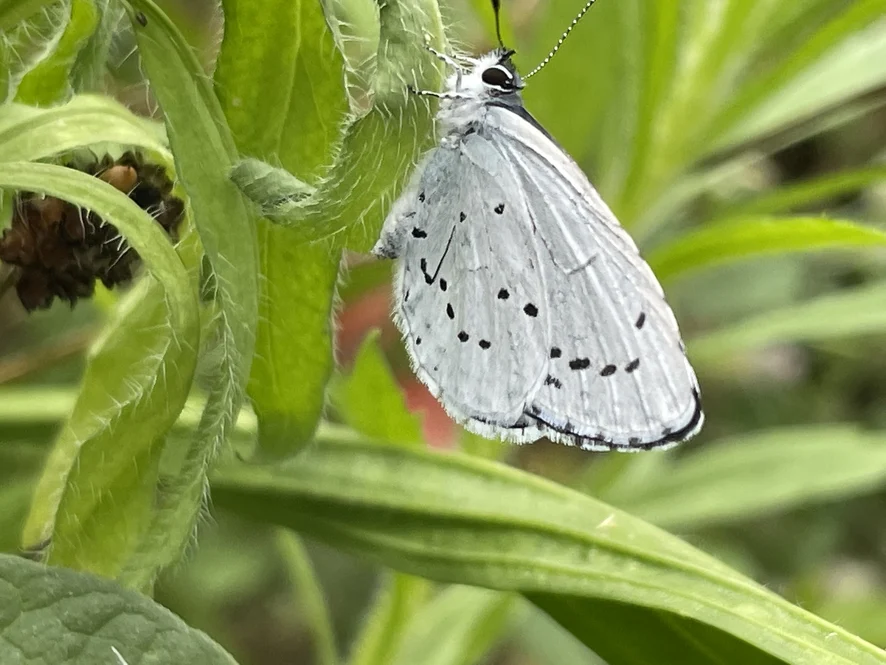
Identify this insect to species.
Celastrina argiolus
